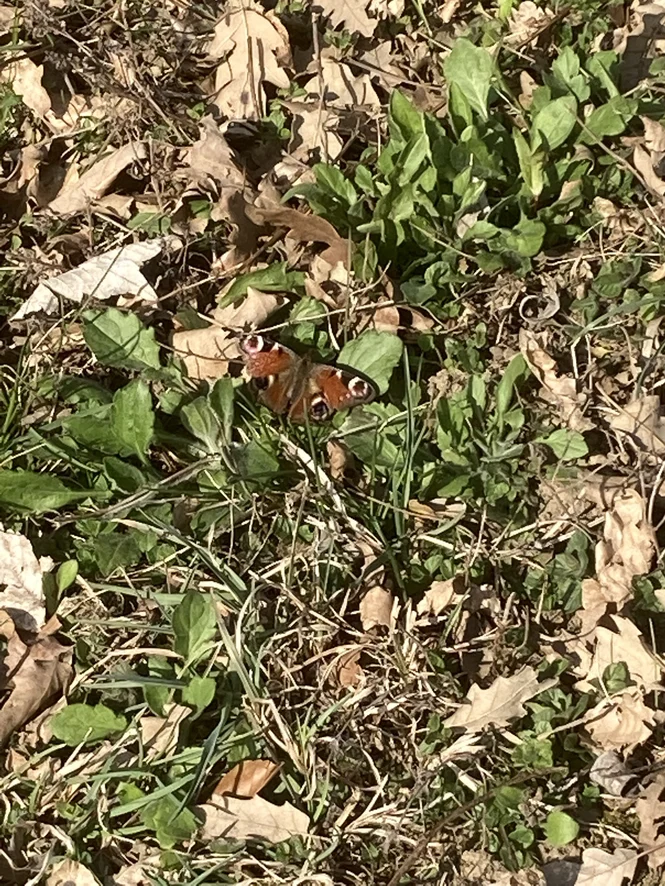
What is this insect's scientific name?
Aglais io
